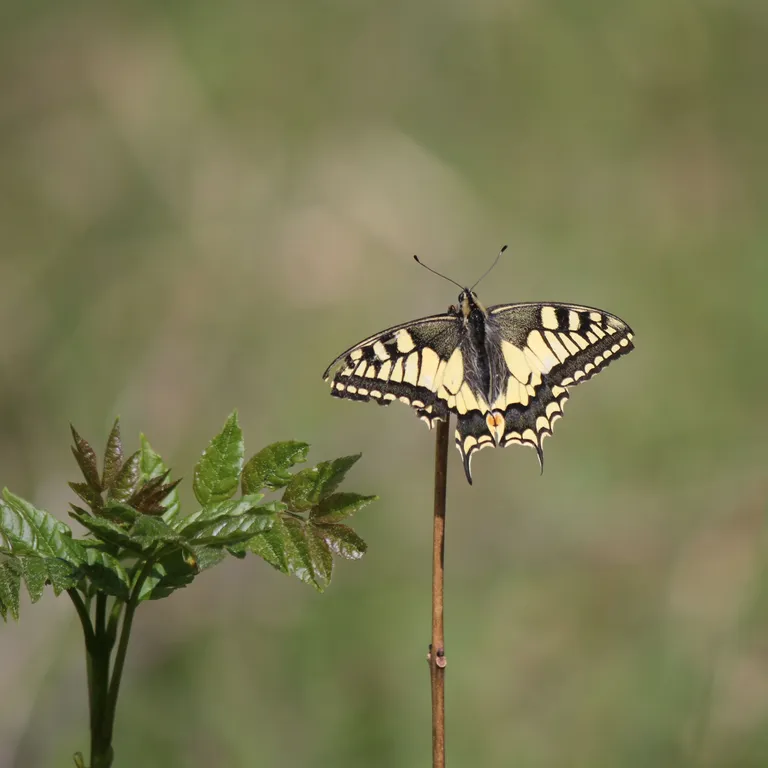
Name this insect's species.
Papilio machaon
